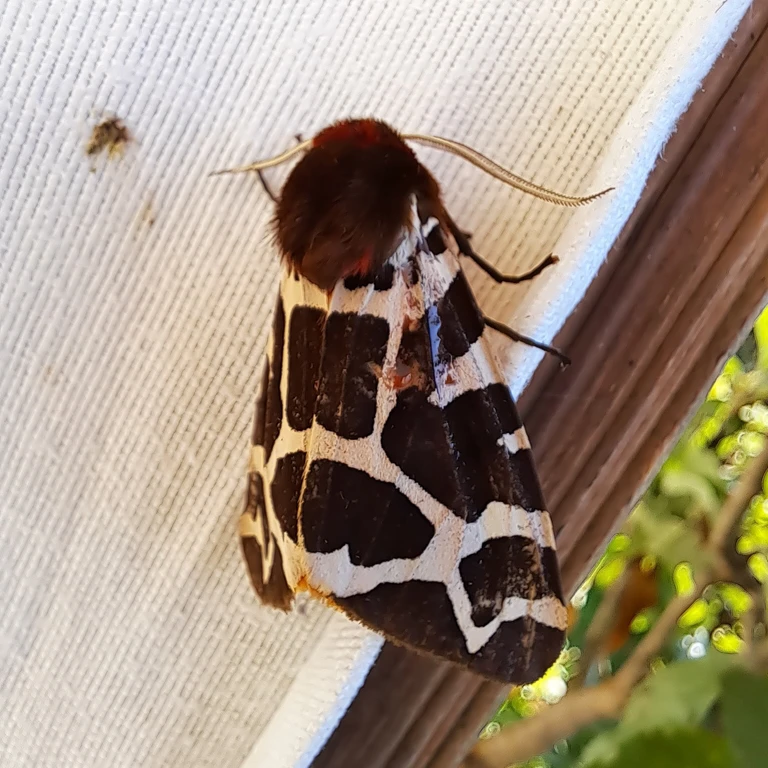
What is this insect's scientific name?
Arctia caja
